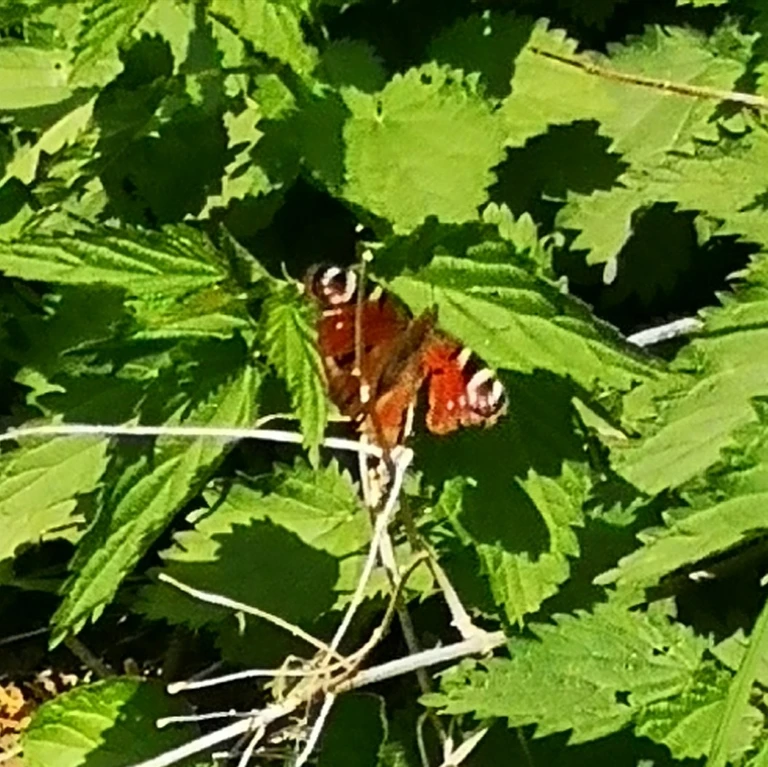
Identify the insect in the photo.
Aglais io
